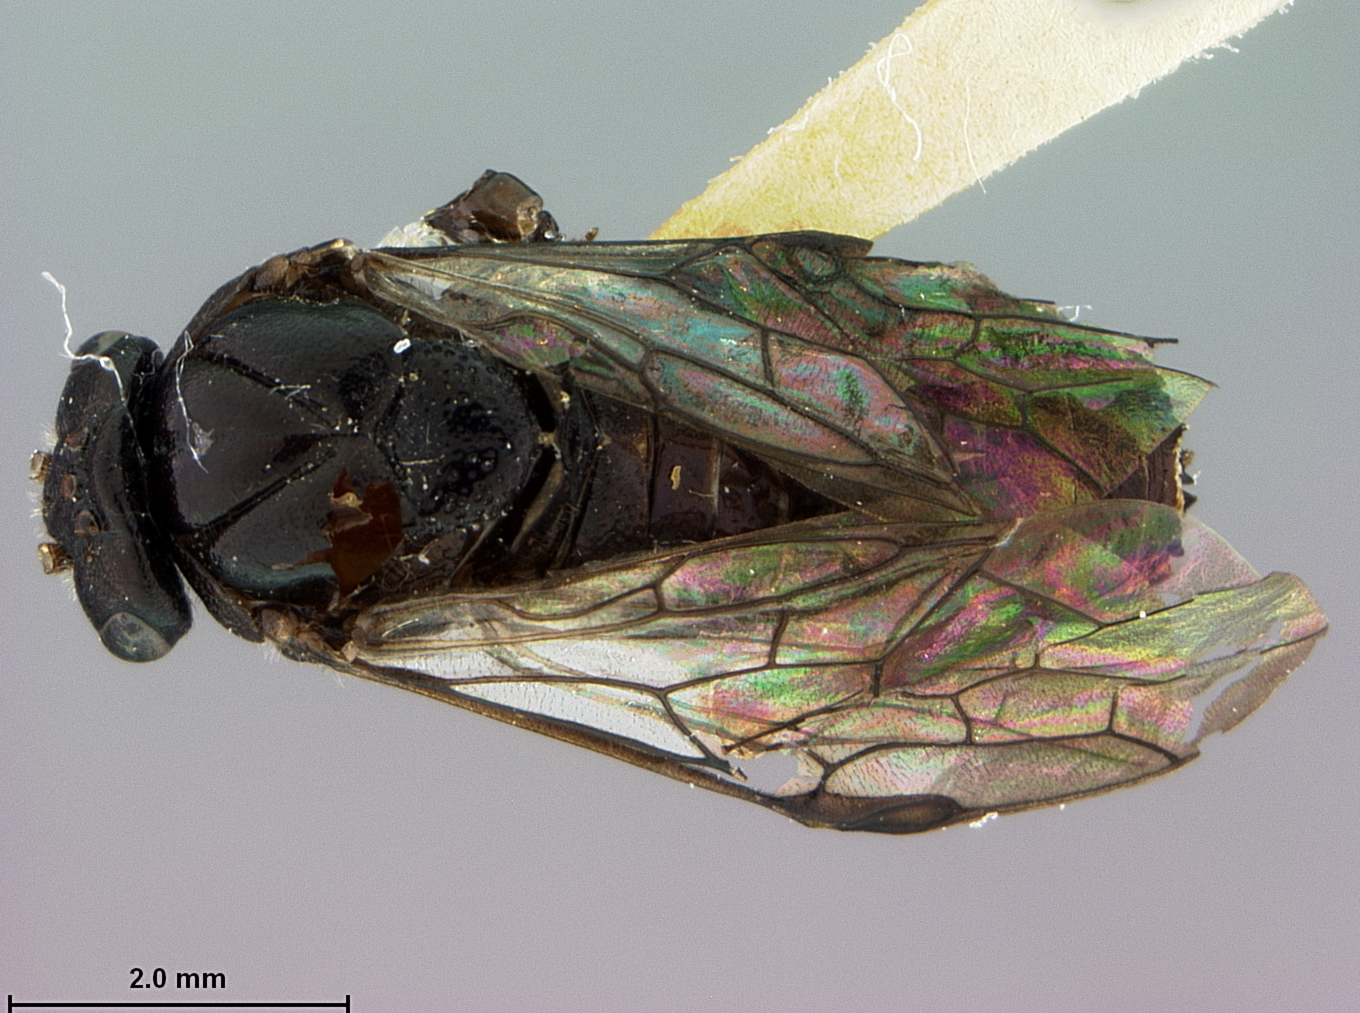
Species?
Gilpinia disa
